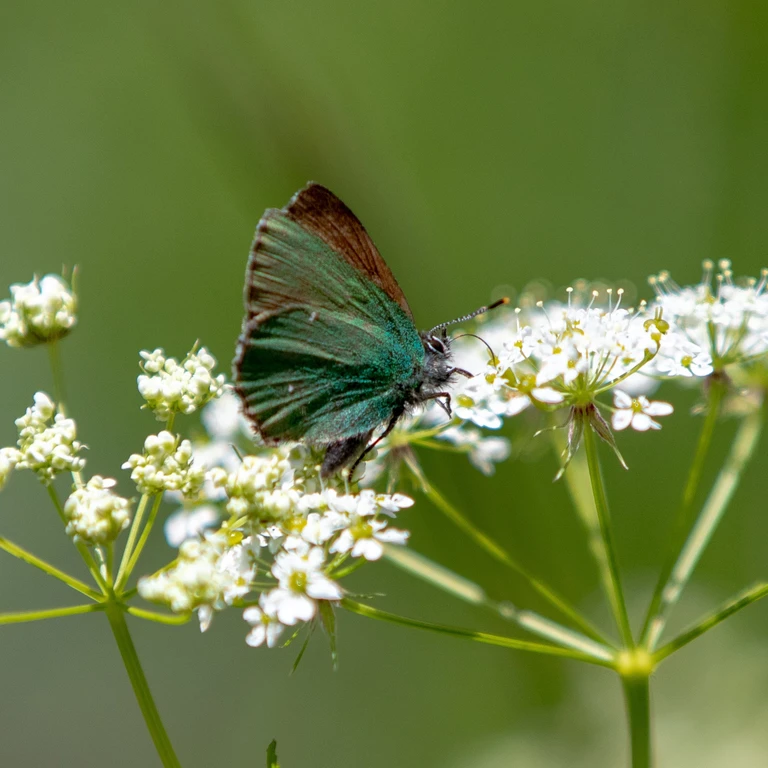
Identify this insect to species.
Callophrys rubi
